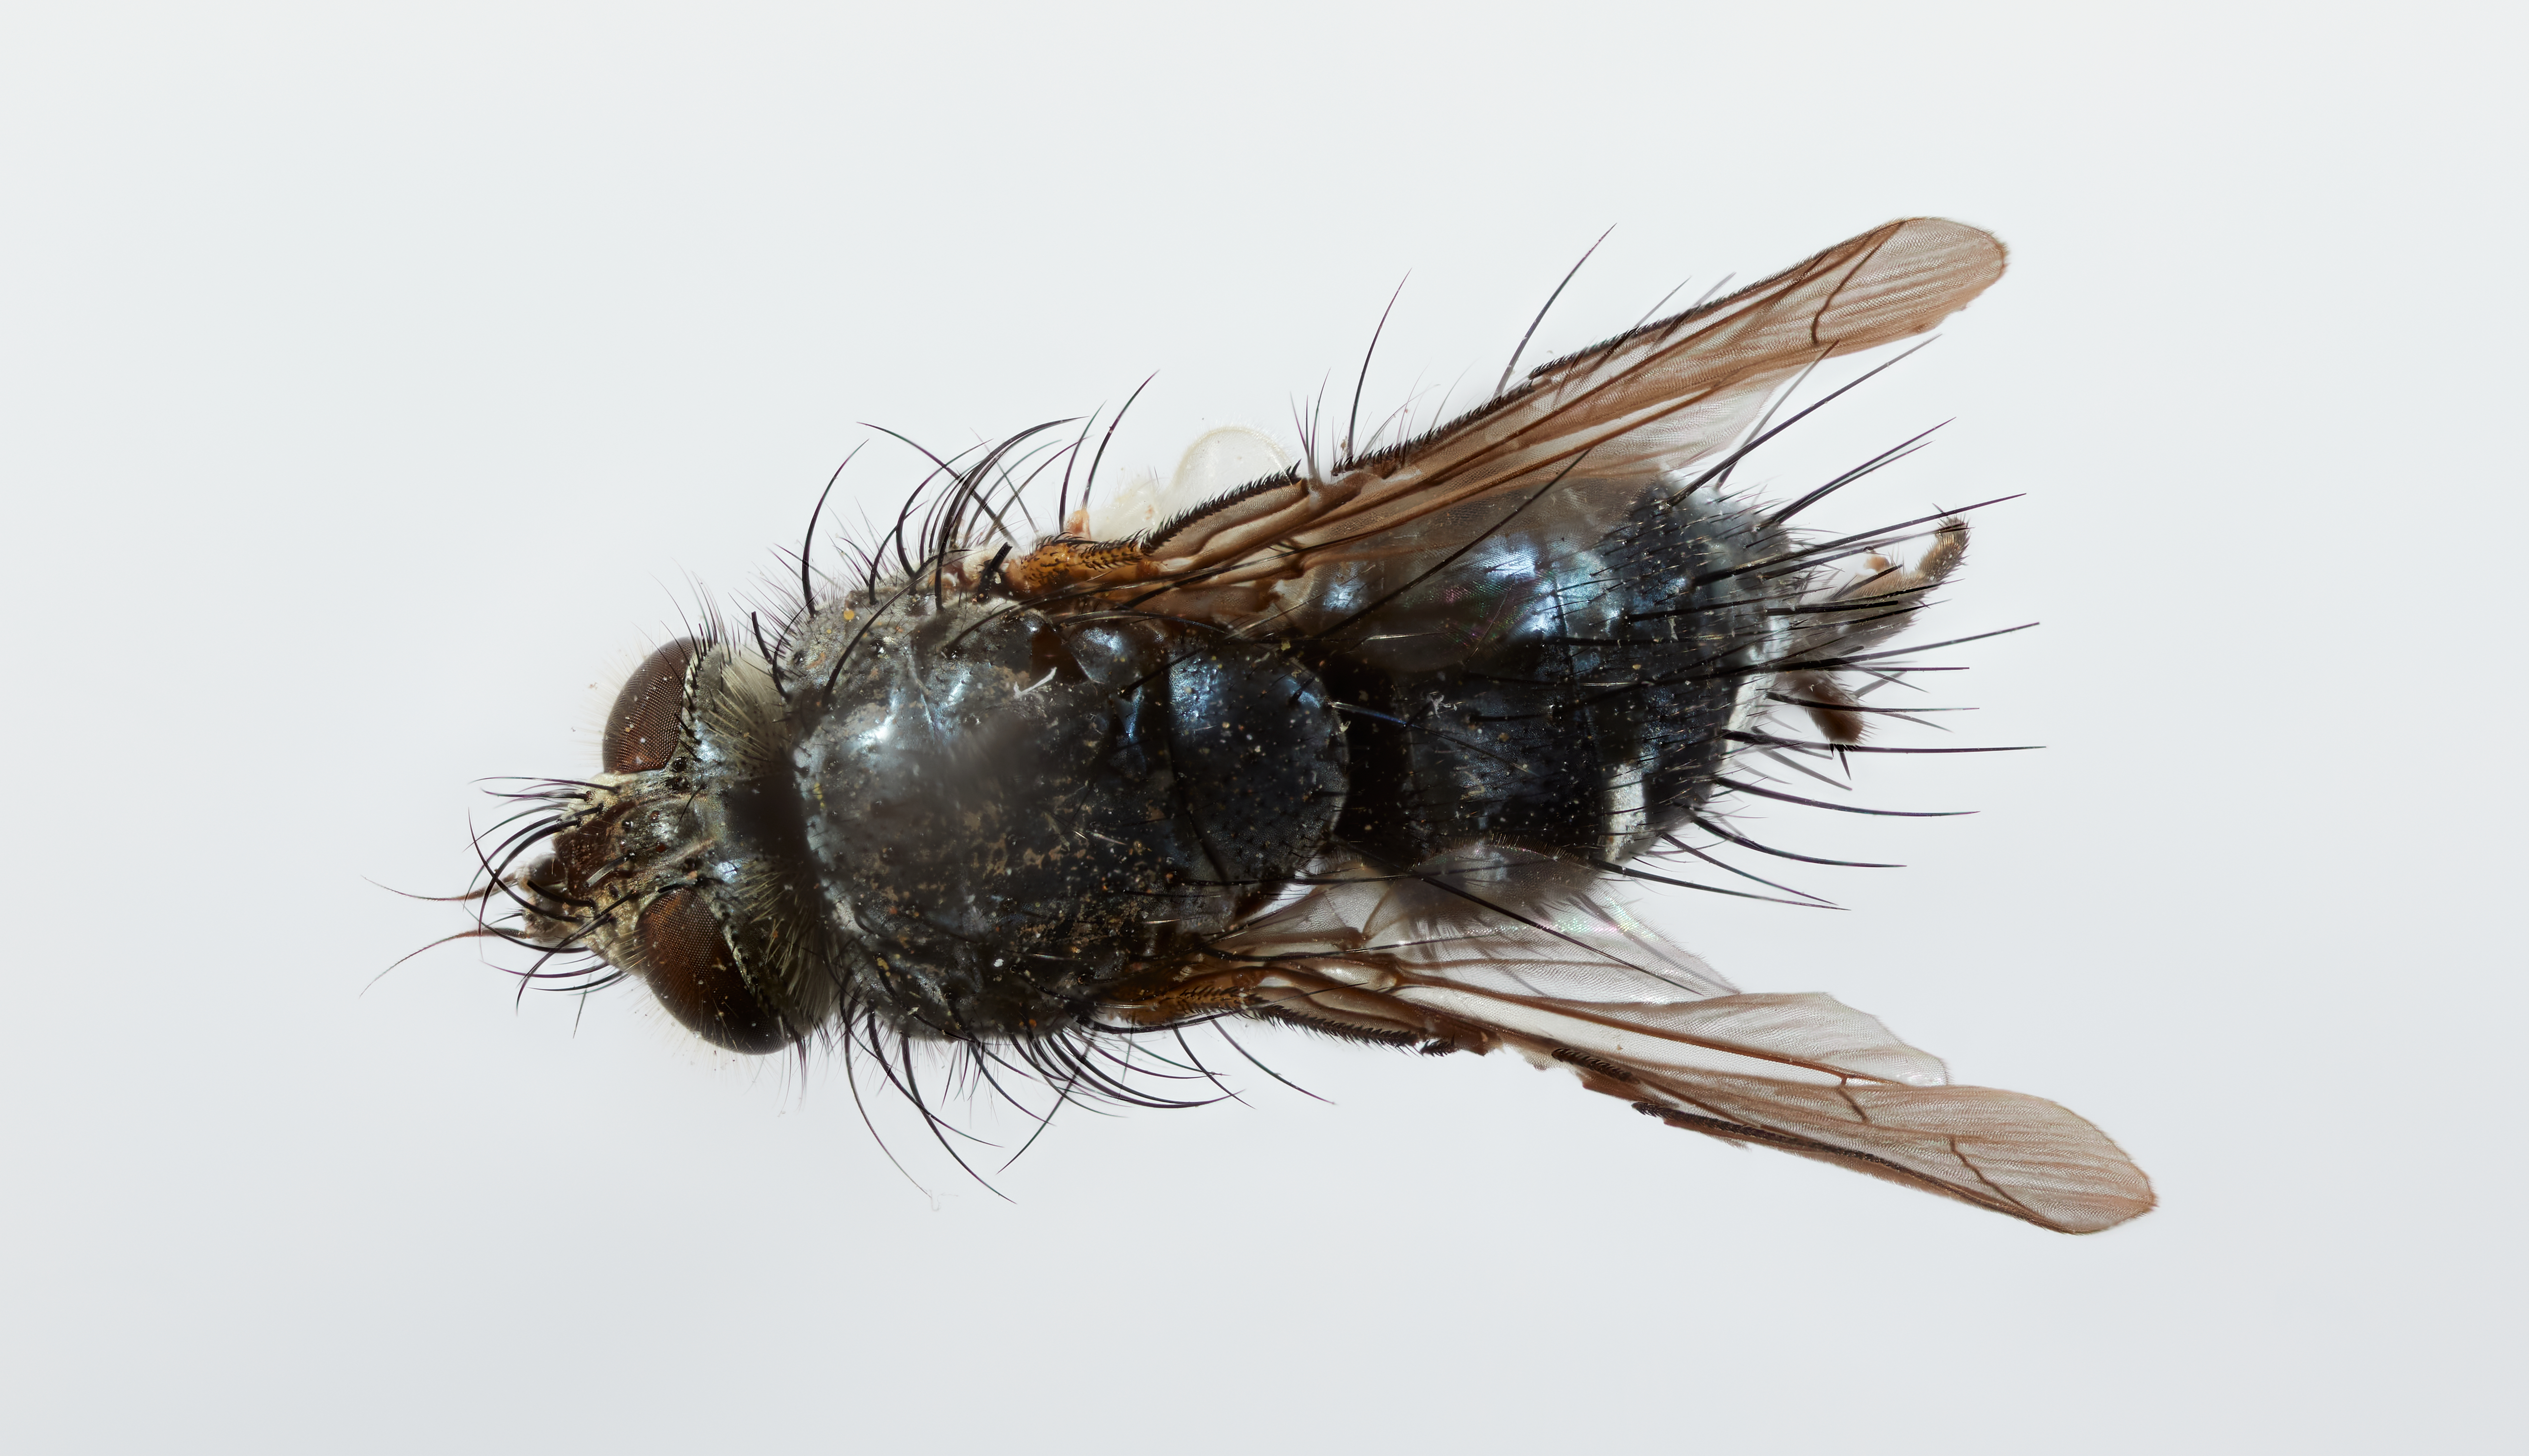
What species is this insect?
Neotrafoia incarum
